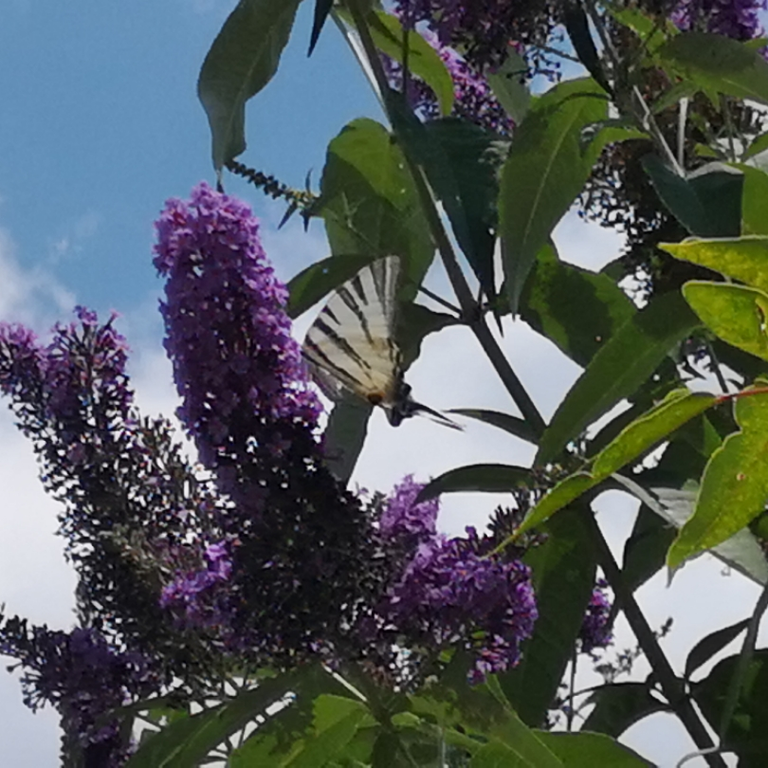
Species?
Iphiclides podalirius
